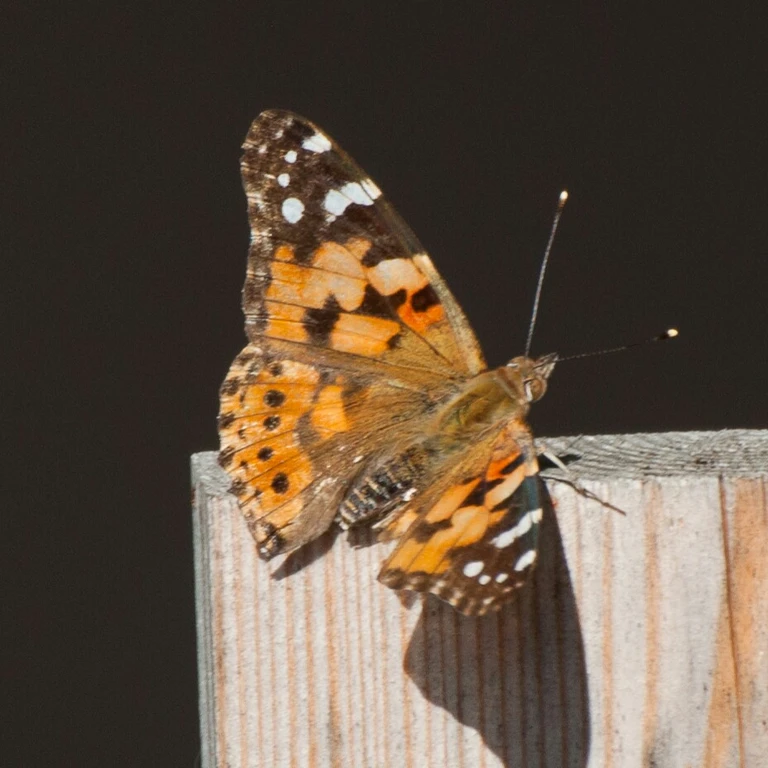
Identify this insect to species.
Vanessa cardui
